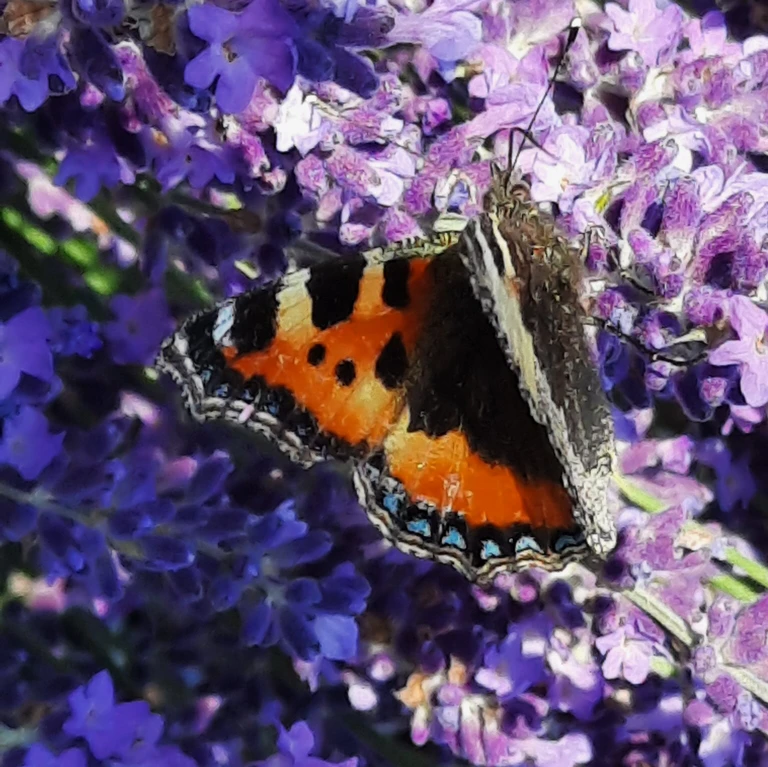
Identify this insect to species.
Aglais urticae
